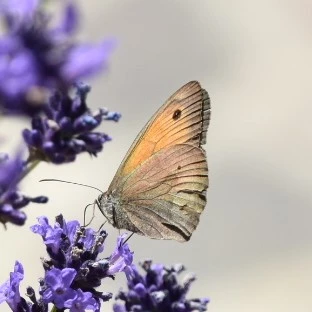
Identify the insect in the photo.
Maniola jurtina
